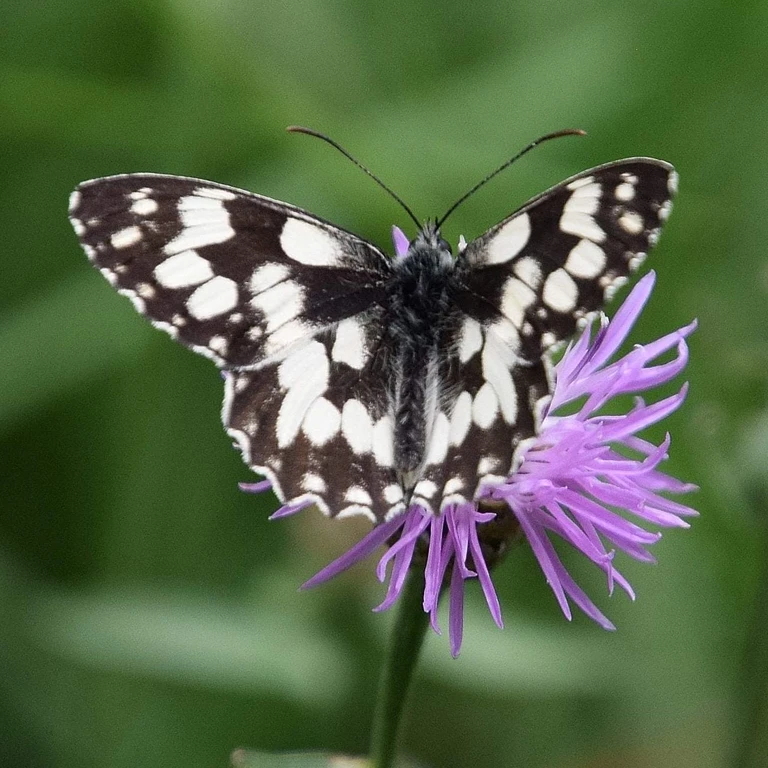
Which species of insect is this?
Melanargia galathea
